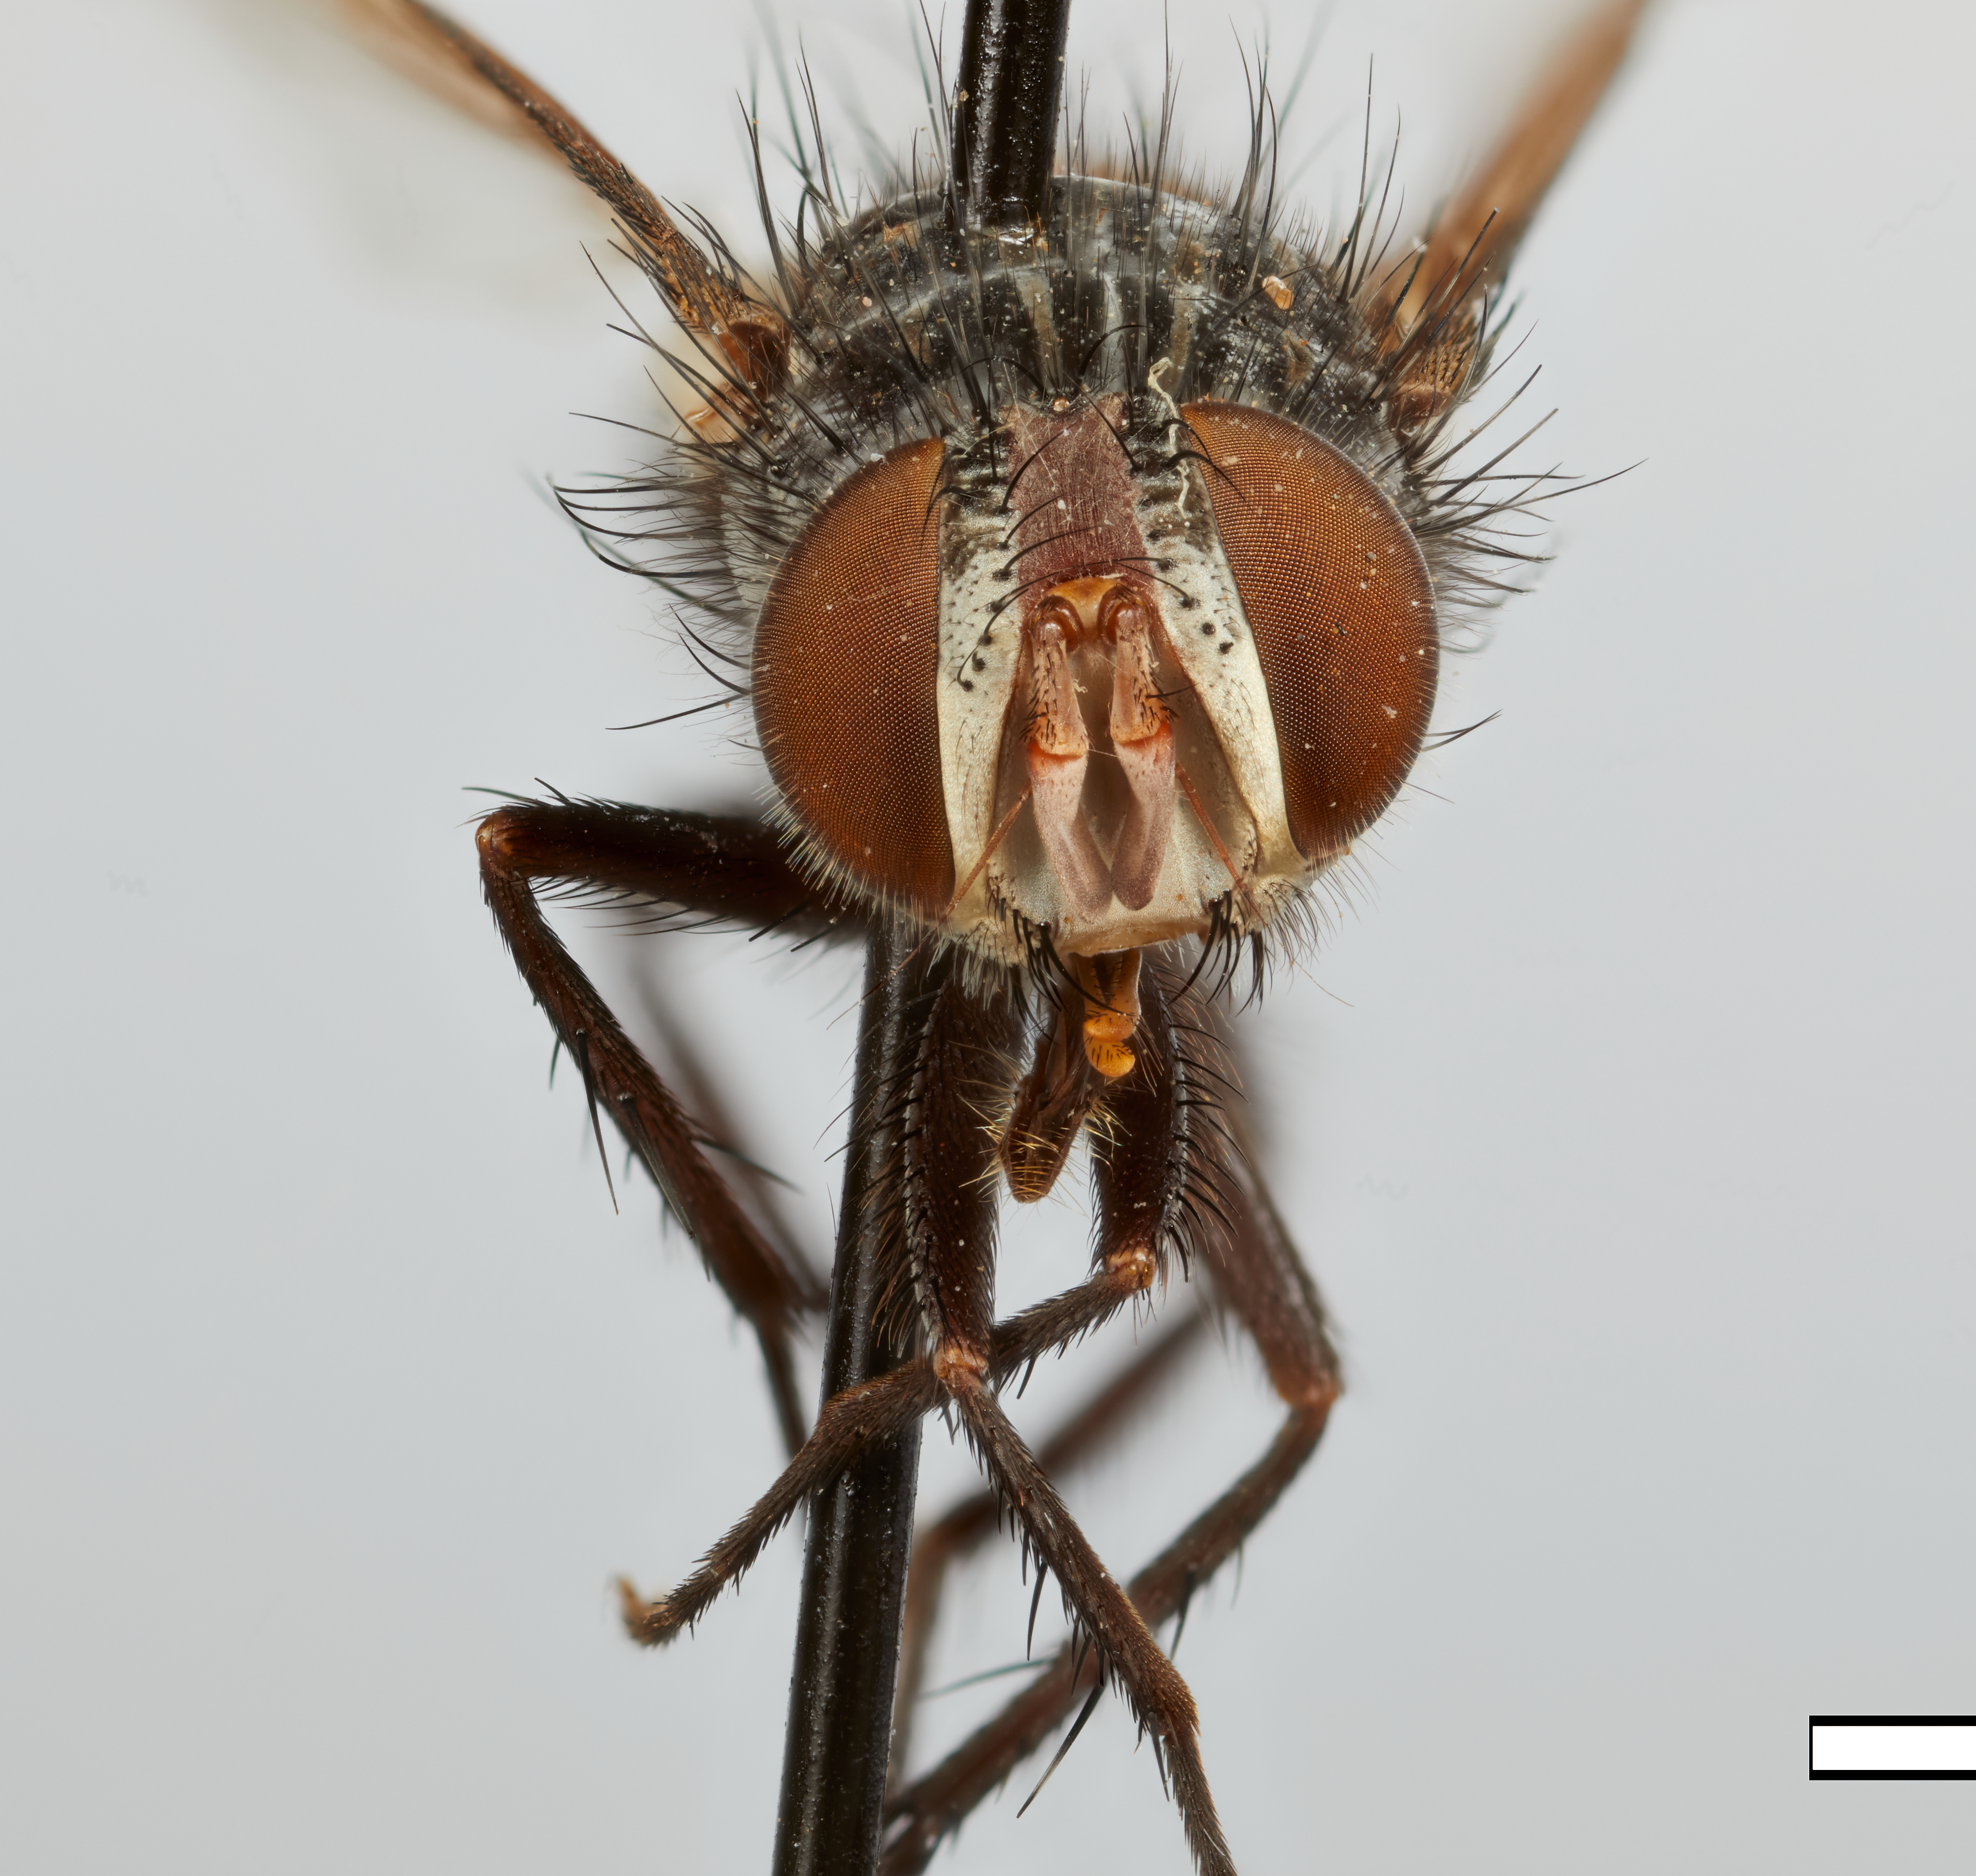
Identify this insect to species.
Nemosturmia pilosa
